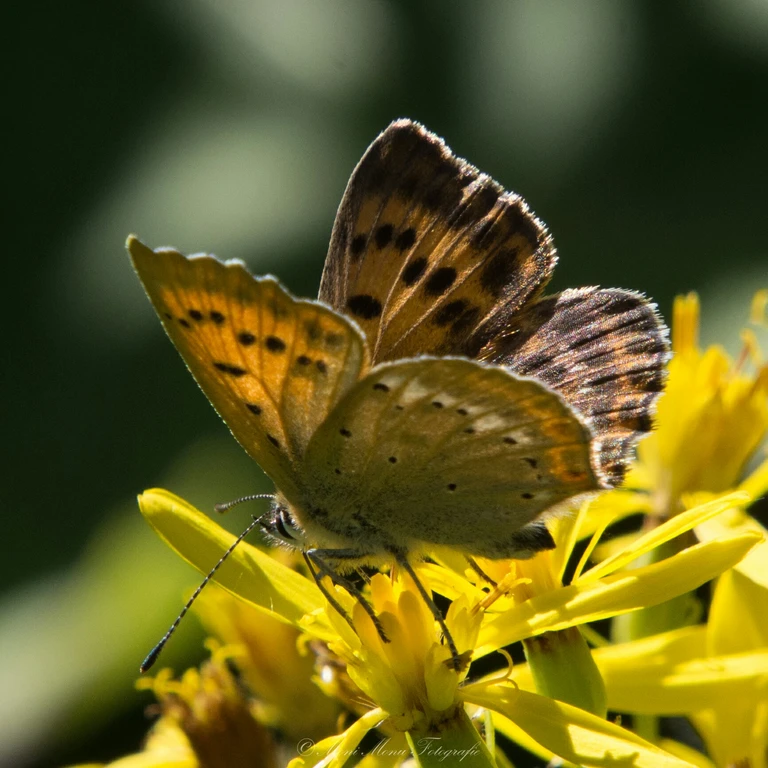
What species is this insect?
Lycaena virgaureae
